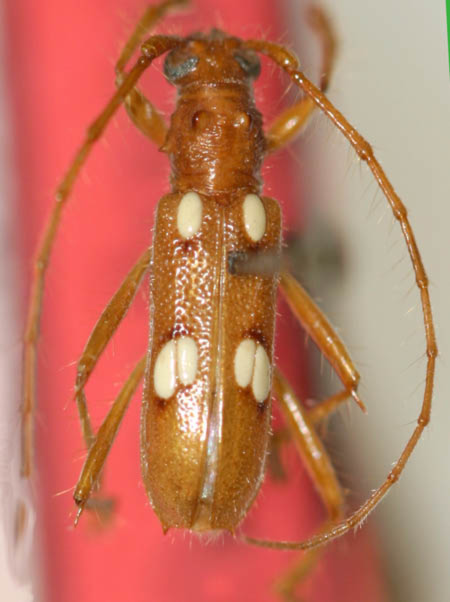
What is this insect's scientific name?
Eburodacrys ayri
